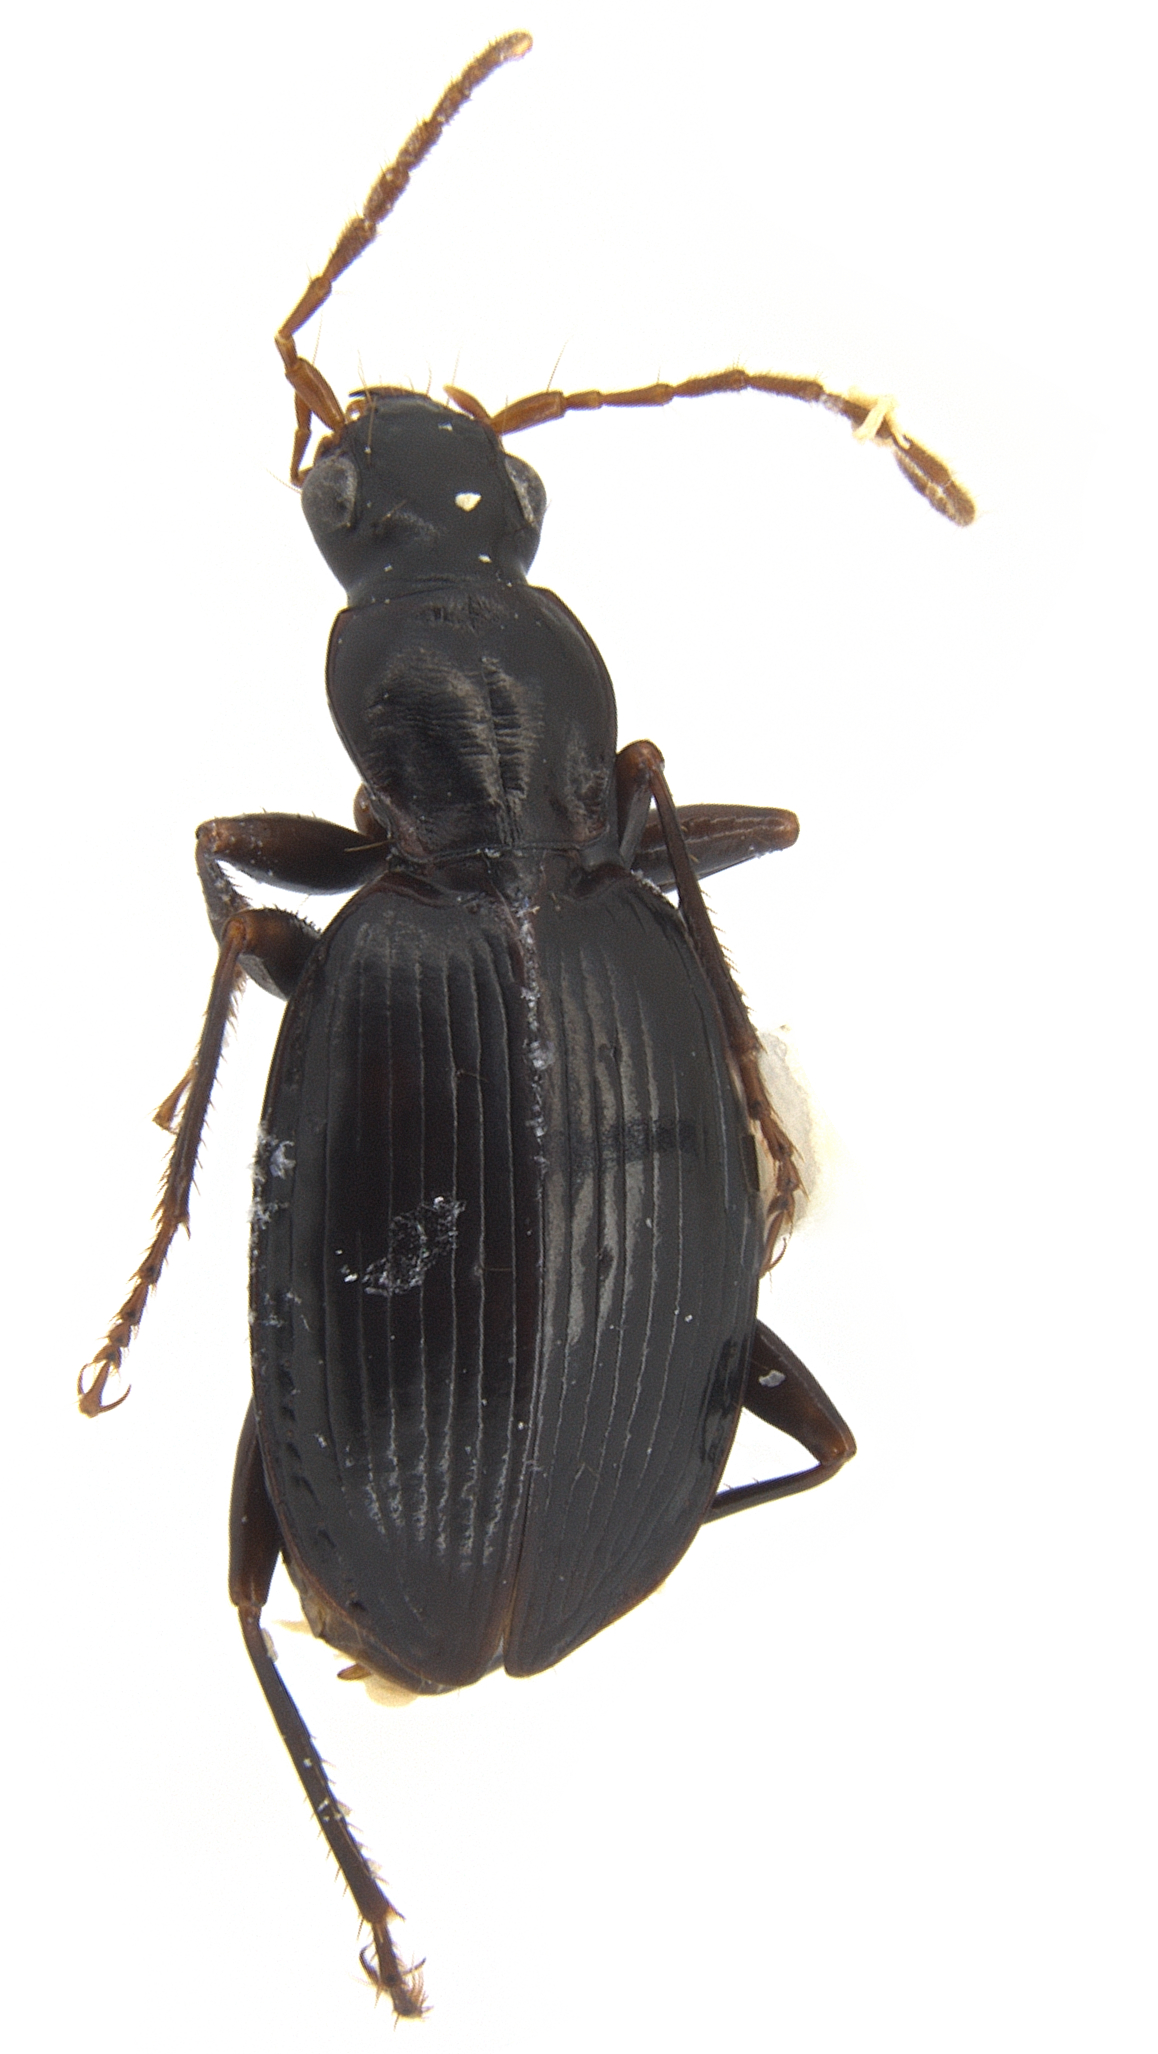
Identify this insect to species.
Blackburnia erro
